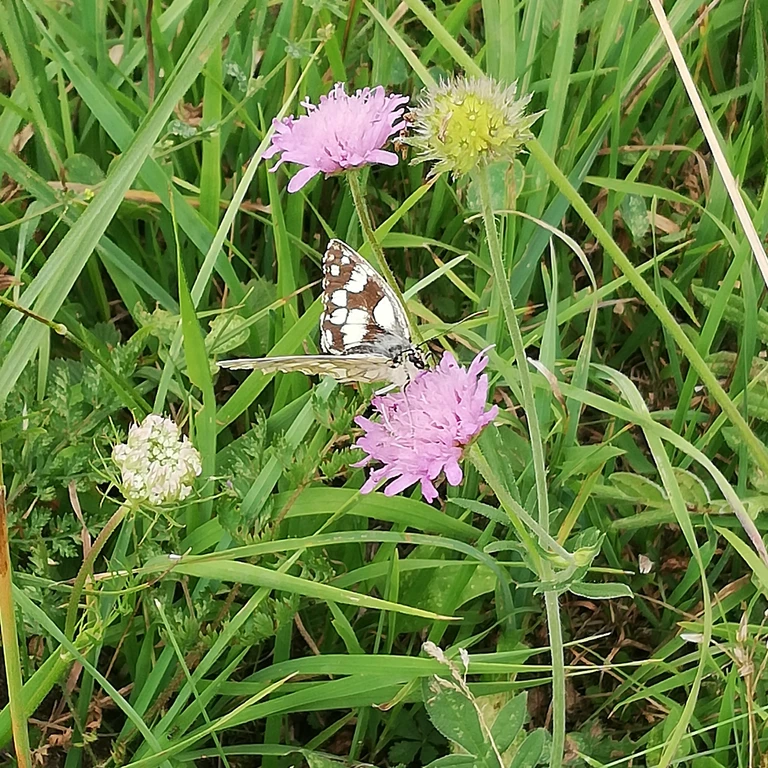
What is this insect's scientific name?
Melanargia galathea
